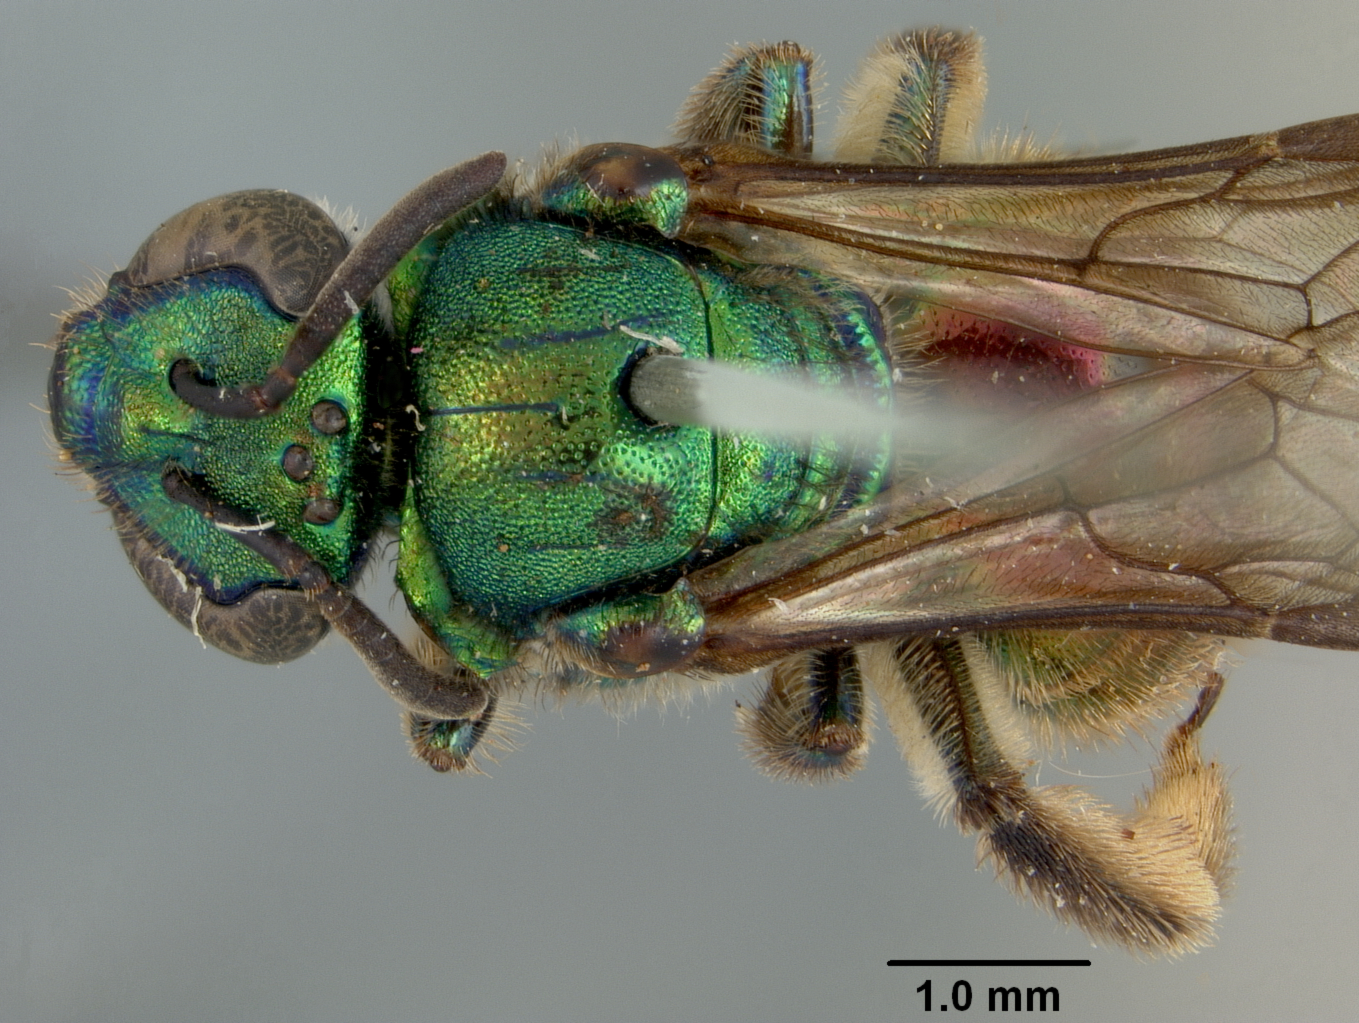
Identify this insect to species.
Augochlora charapina
